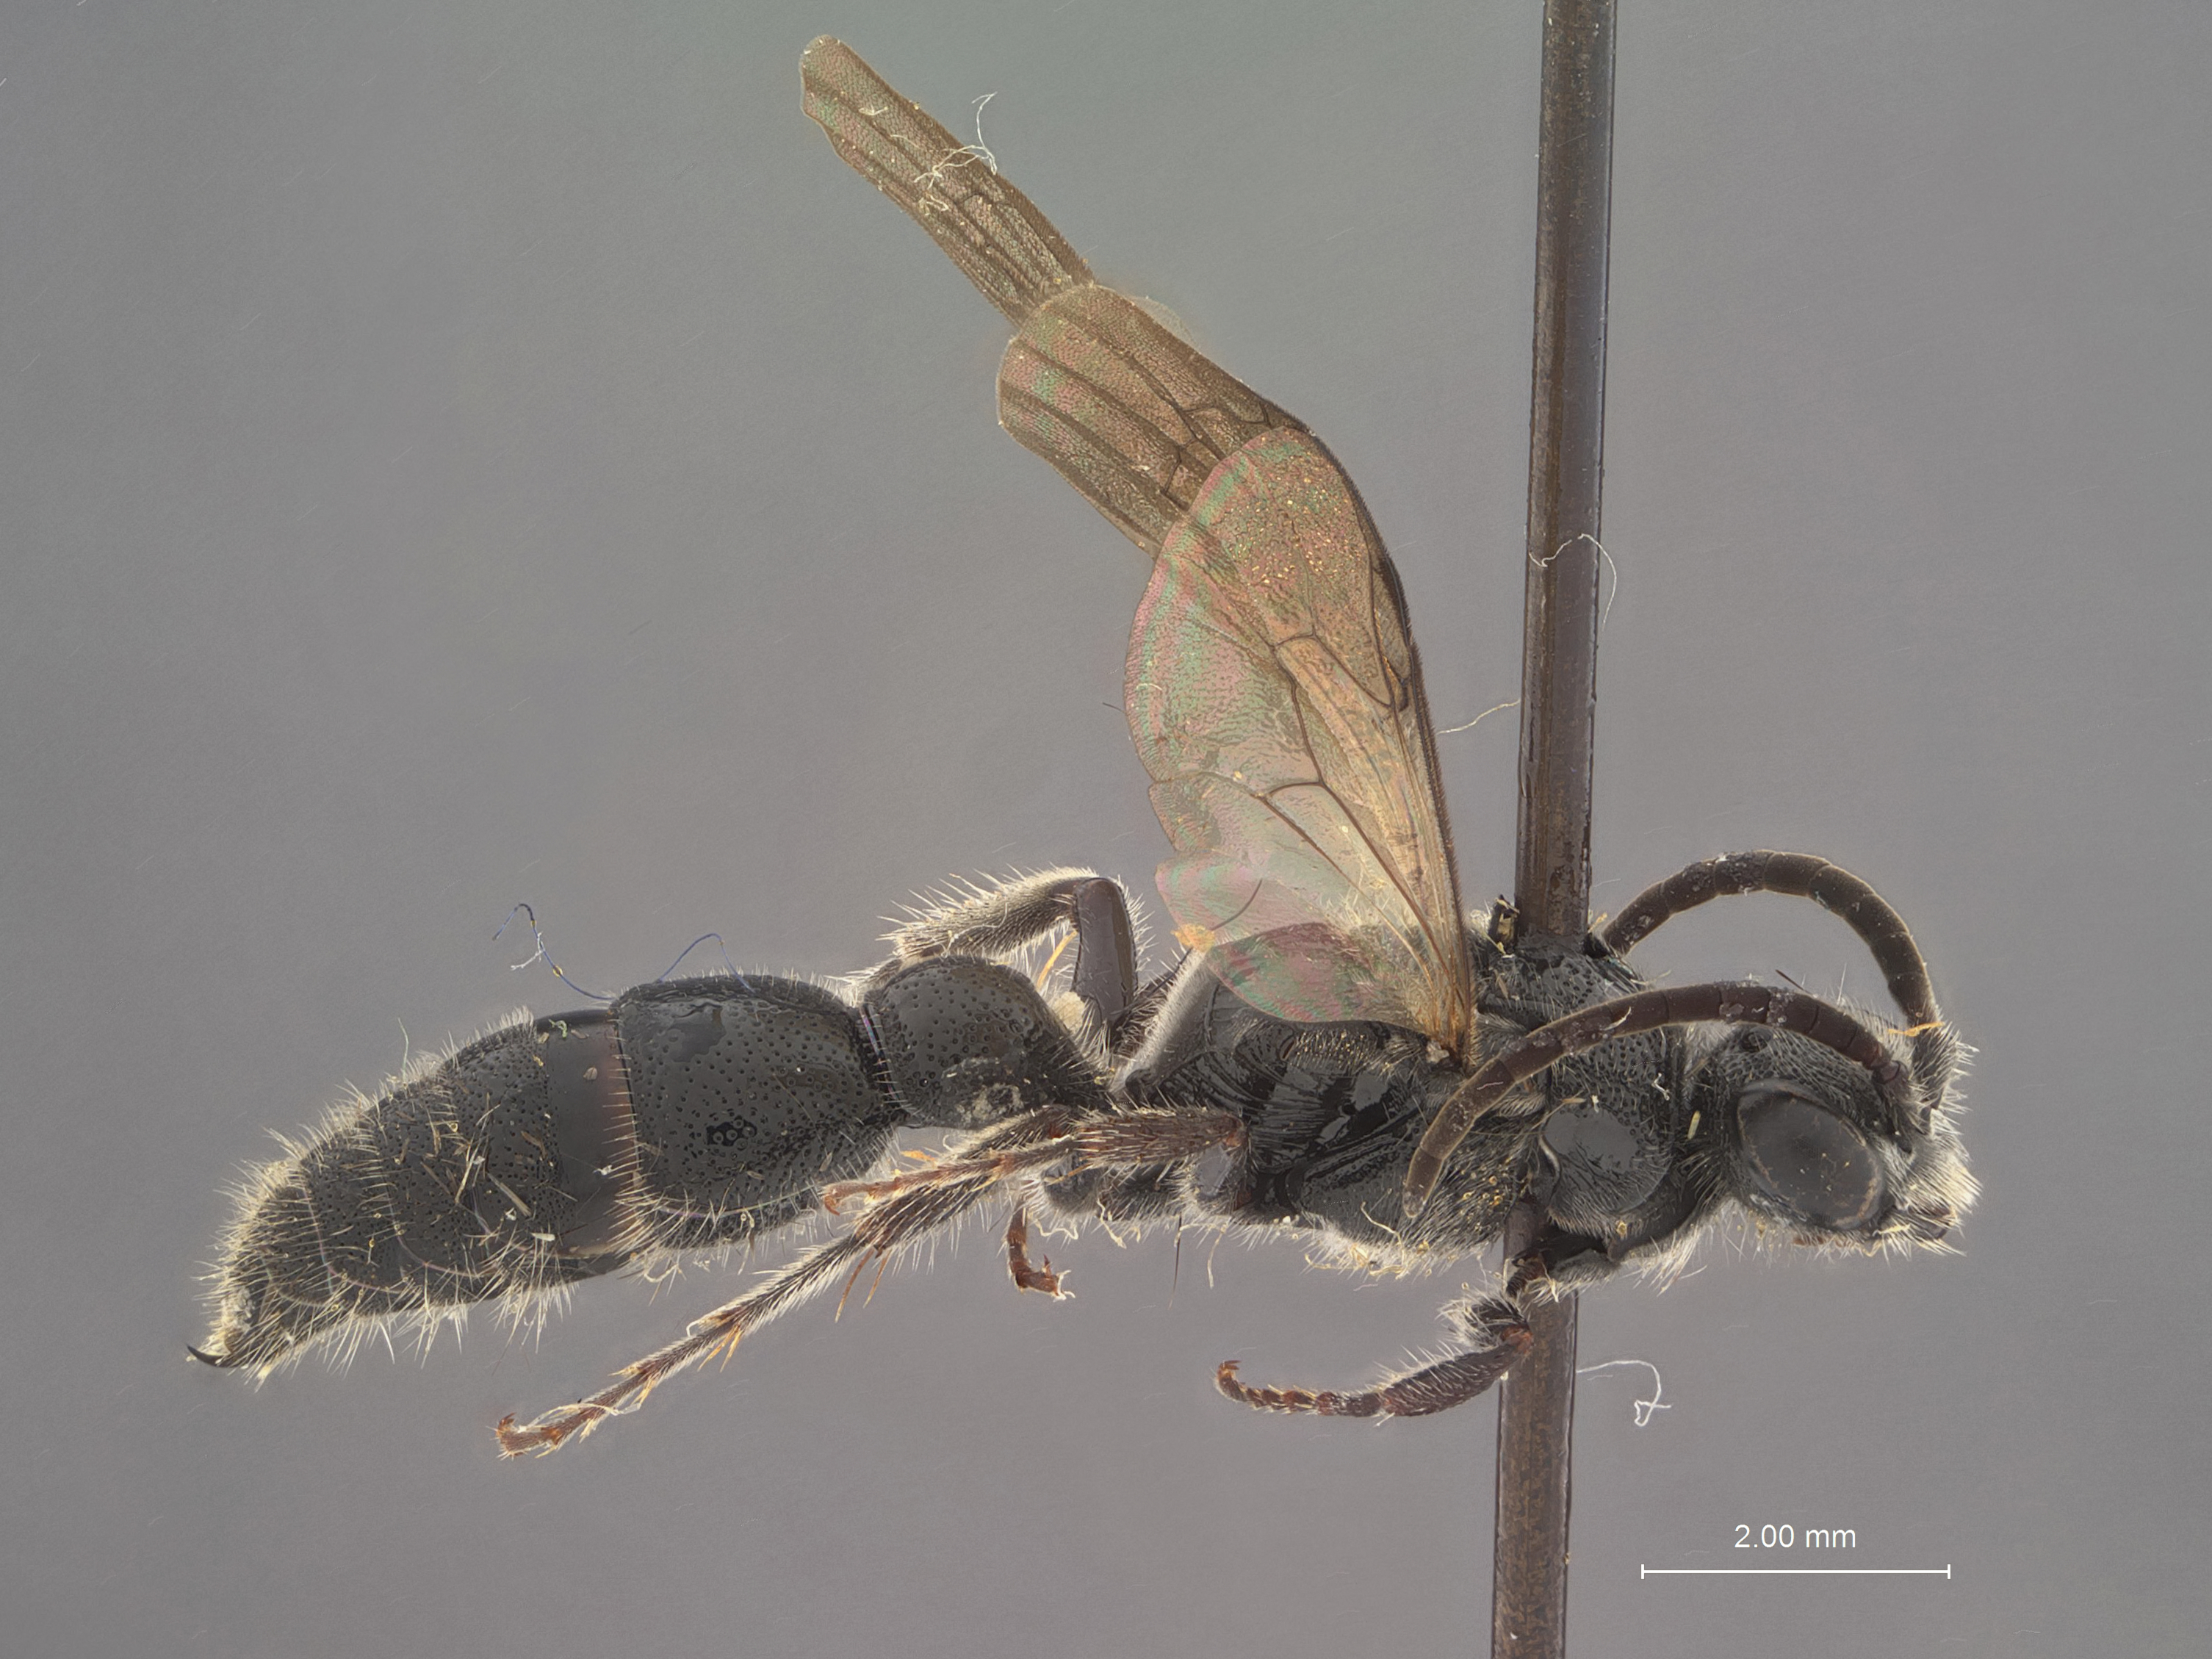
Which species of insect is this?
Tiphia tuxpa
